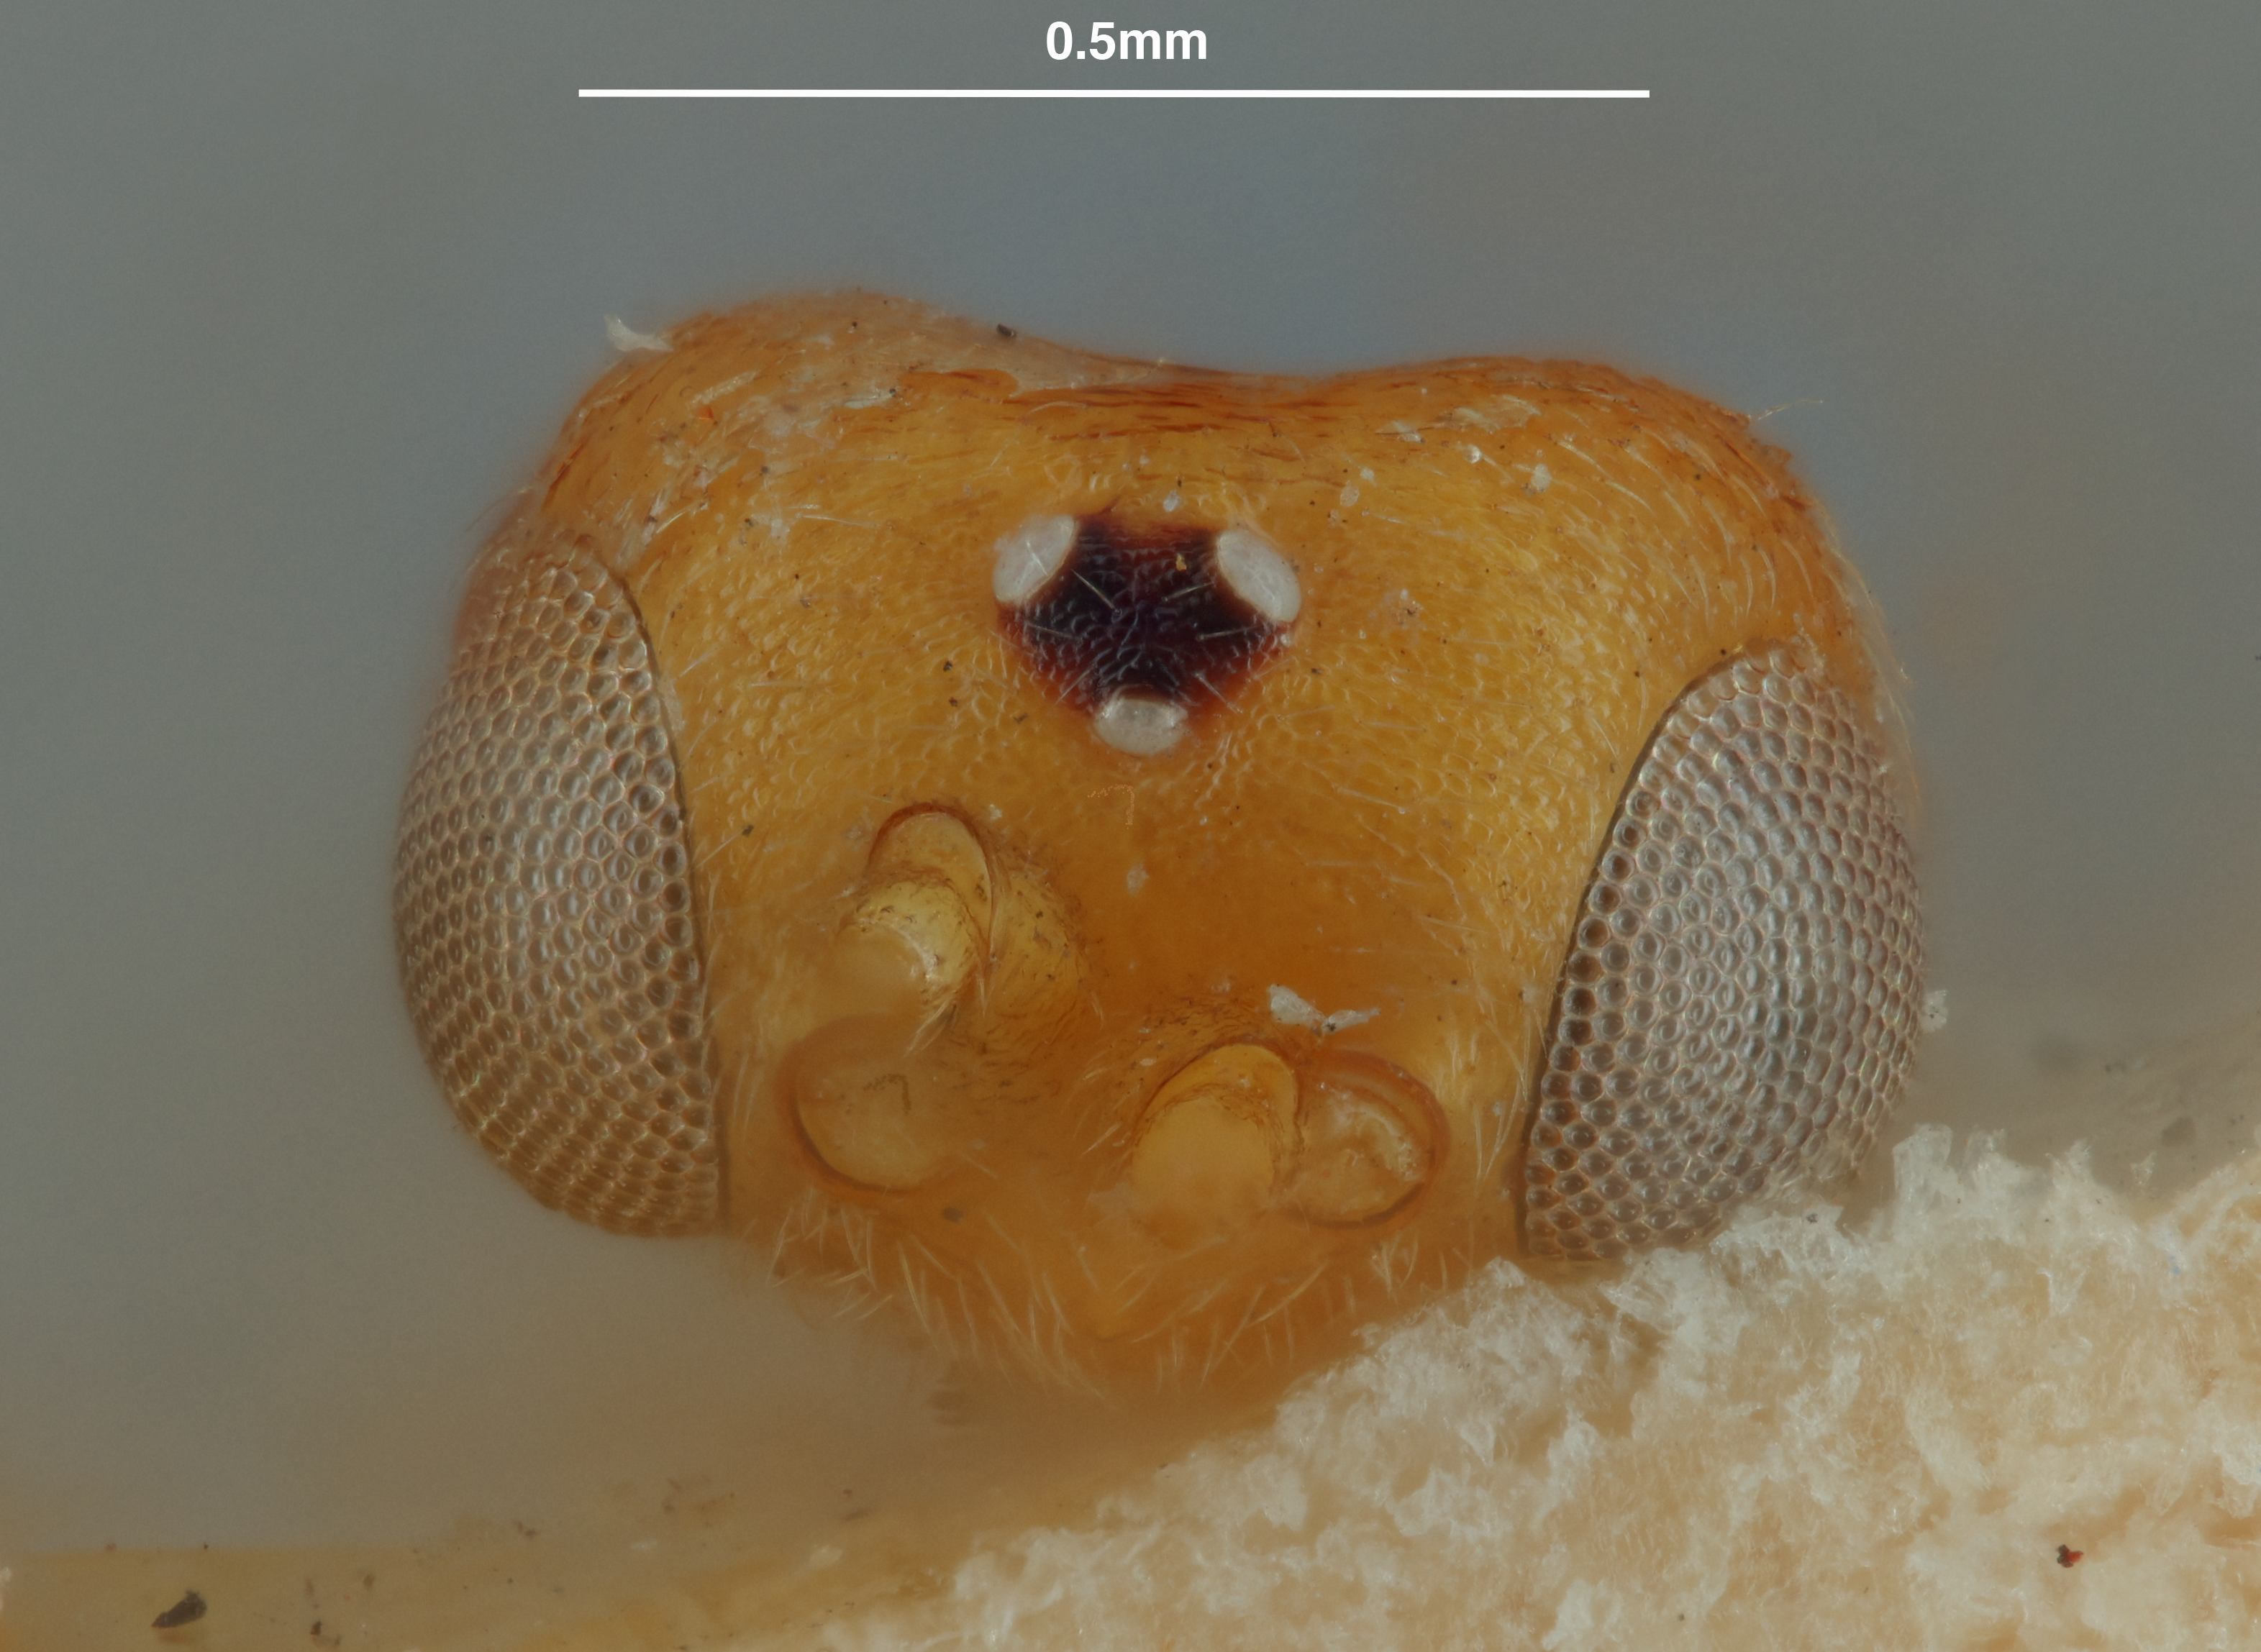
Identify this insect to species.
Phanerotoma recurvariae
